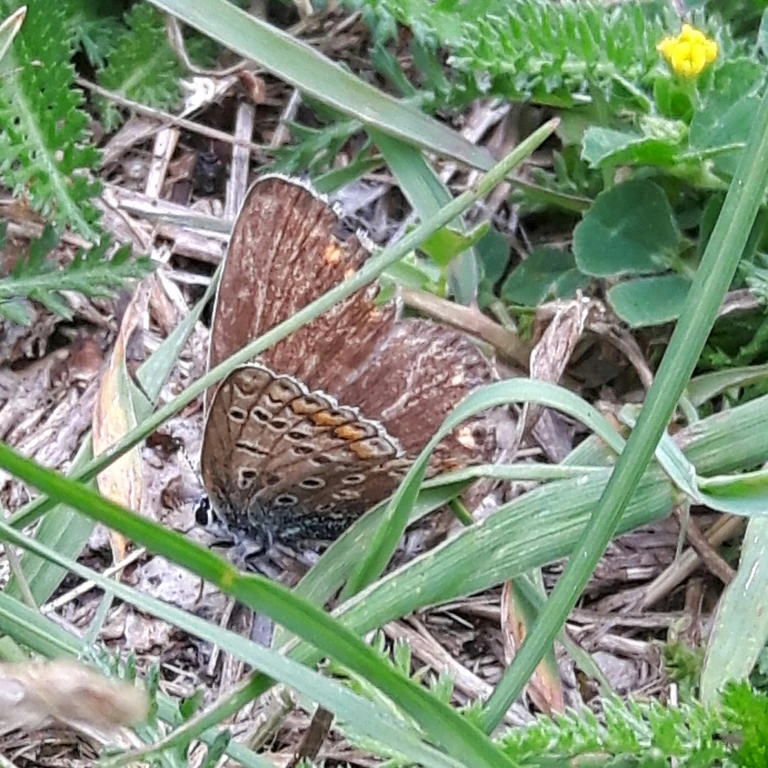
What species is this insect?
Polyommatus icarus
